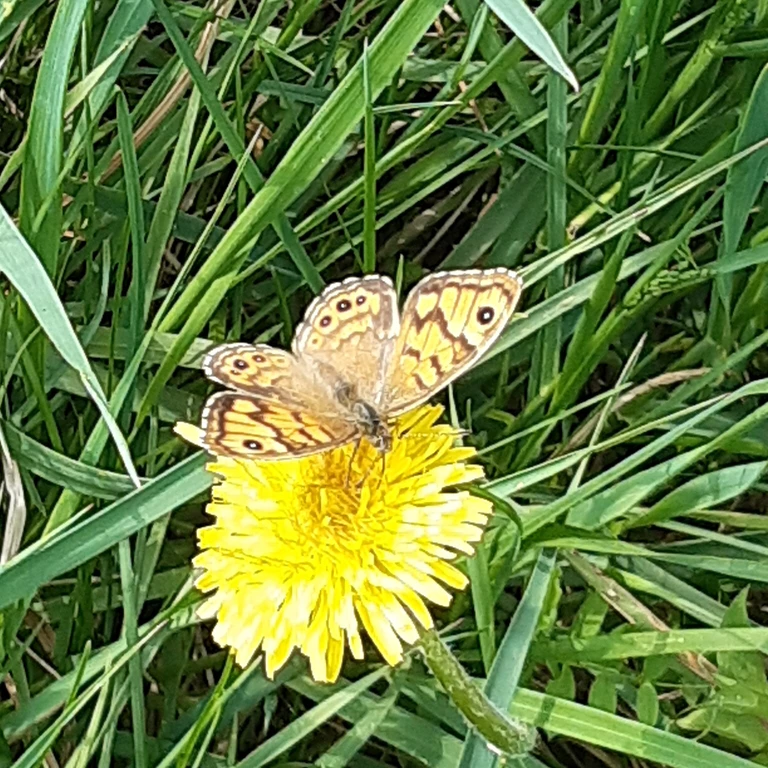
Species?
Lasiommata megera (also Pararge megera)
